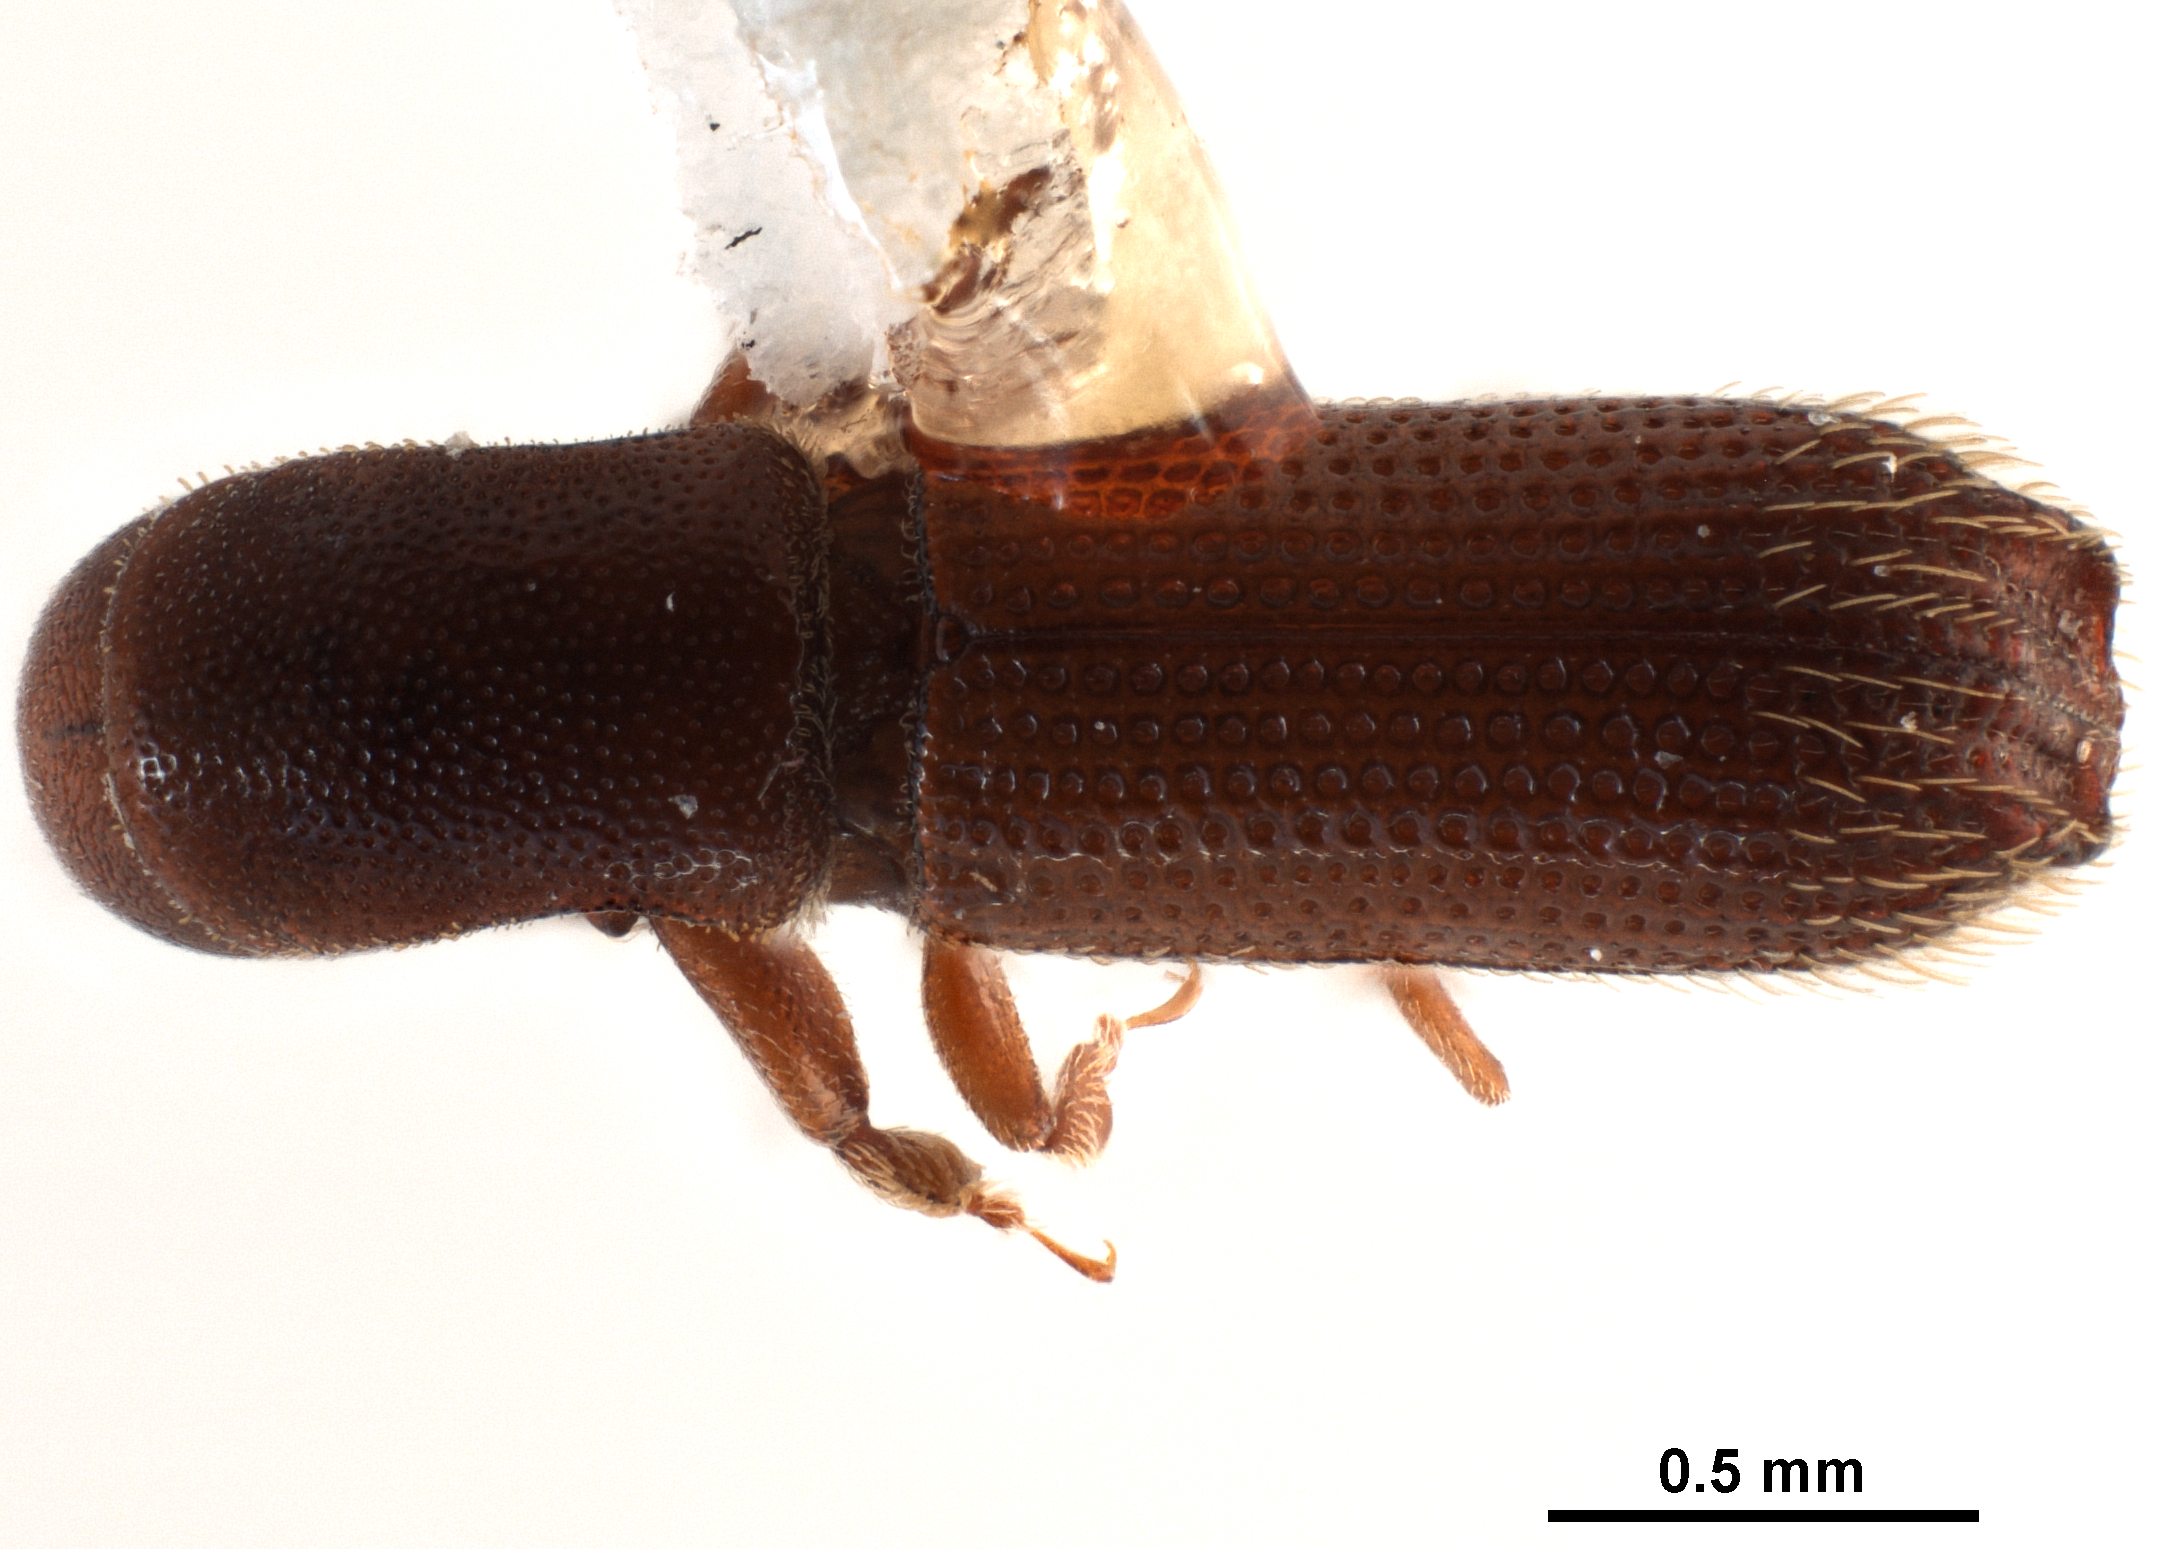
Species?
Carphodicticus cristatus
